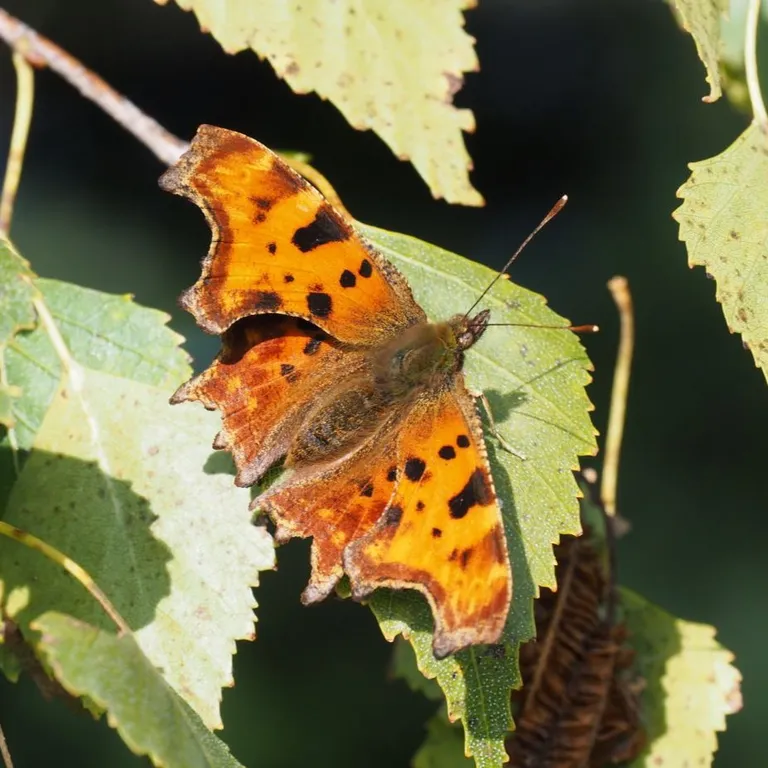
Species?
Polygonia c-album
